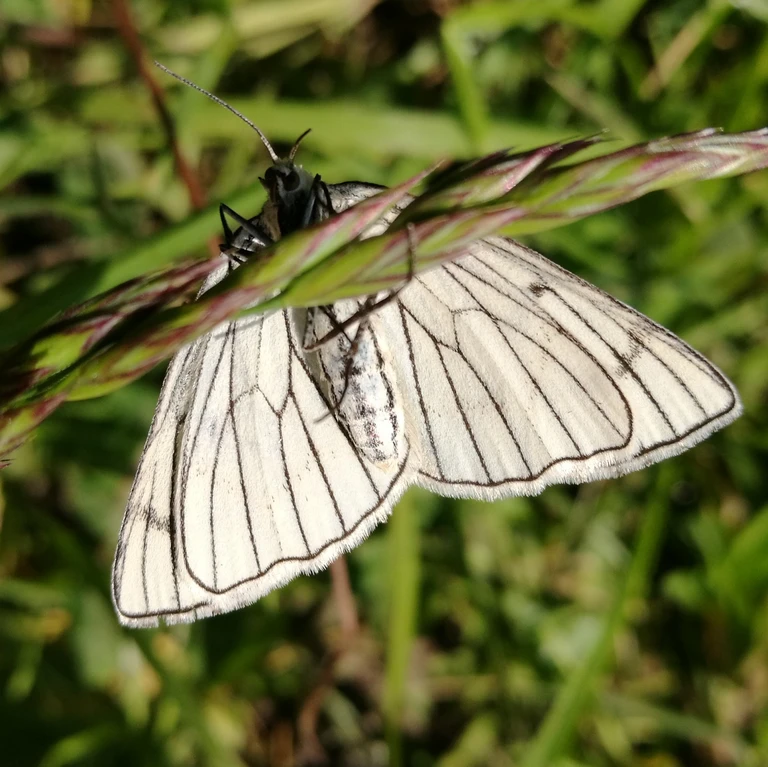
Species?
Siona lineata
